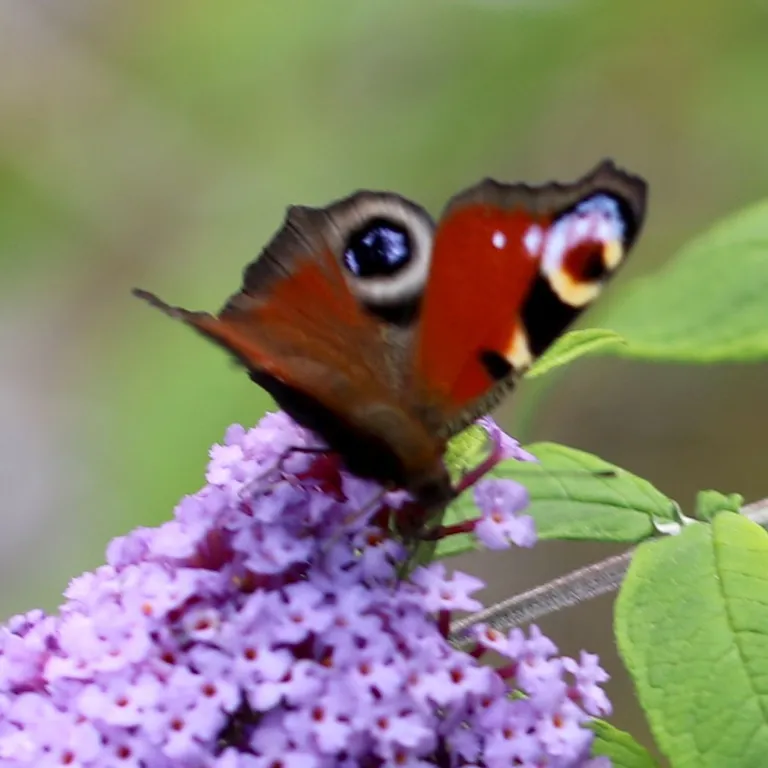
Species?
Aglais io
